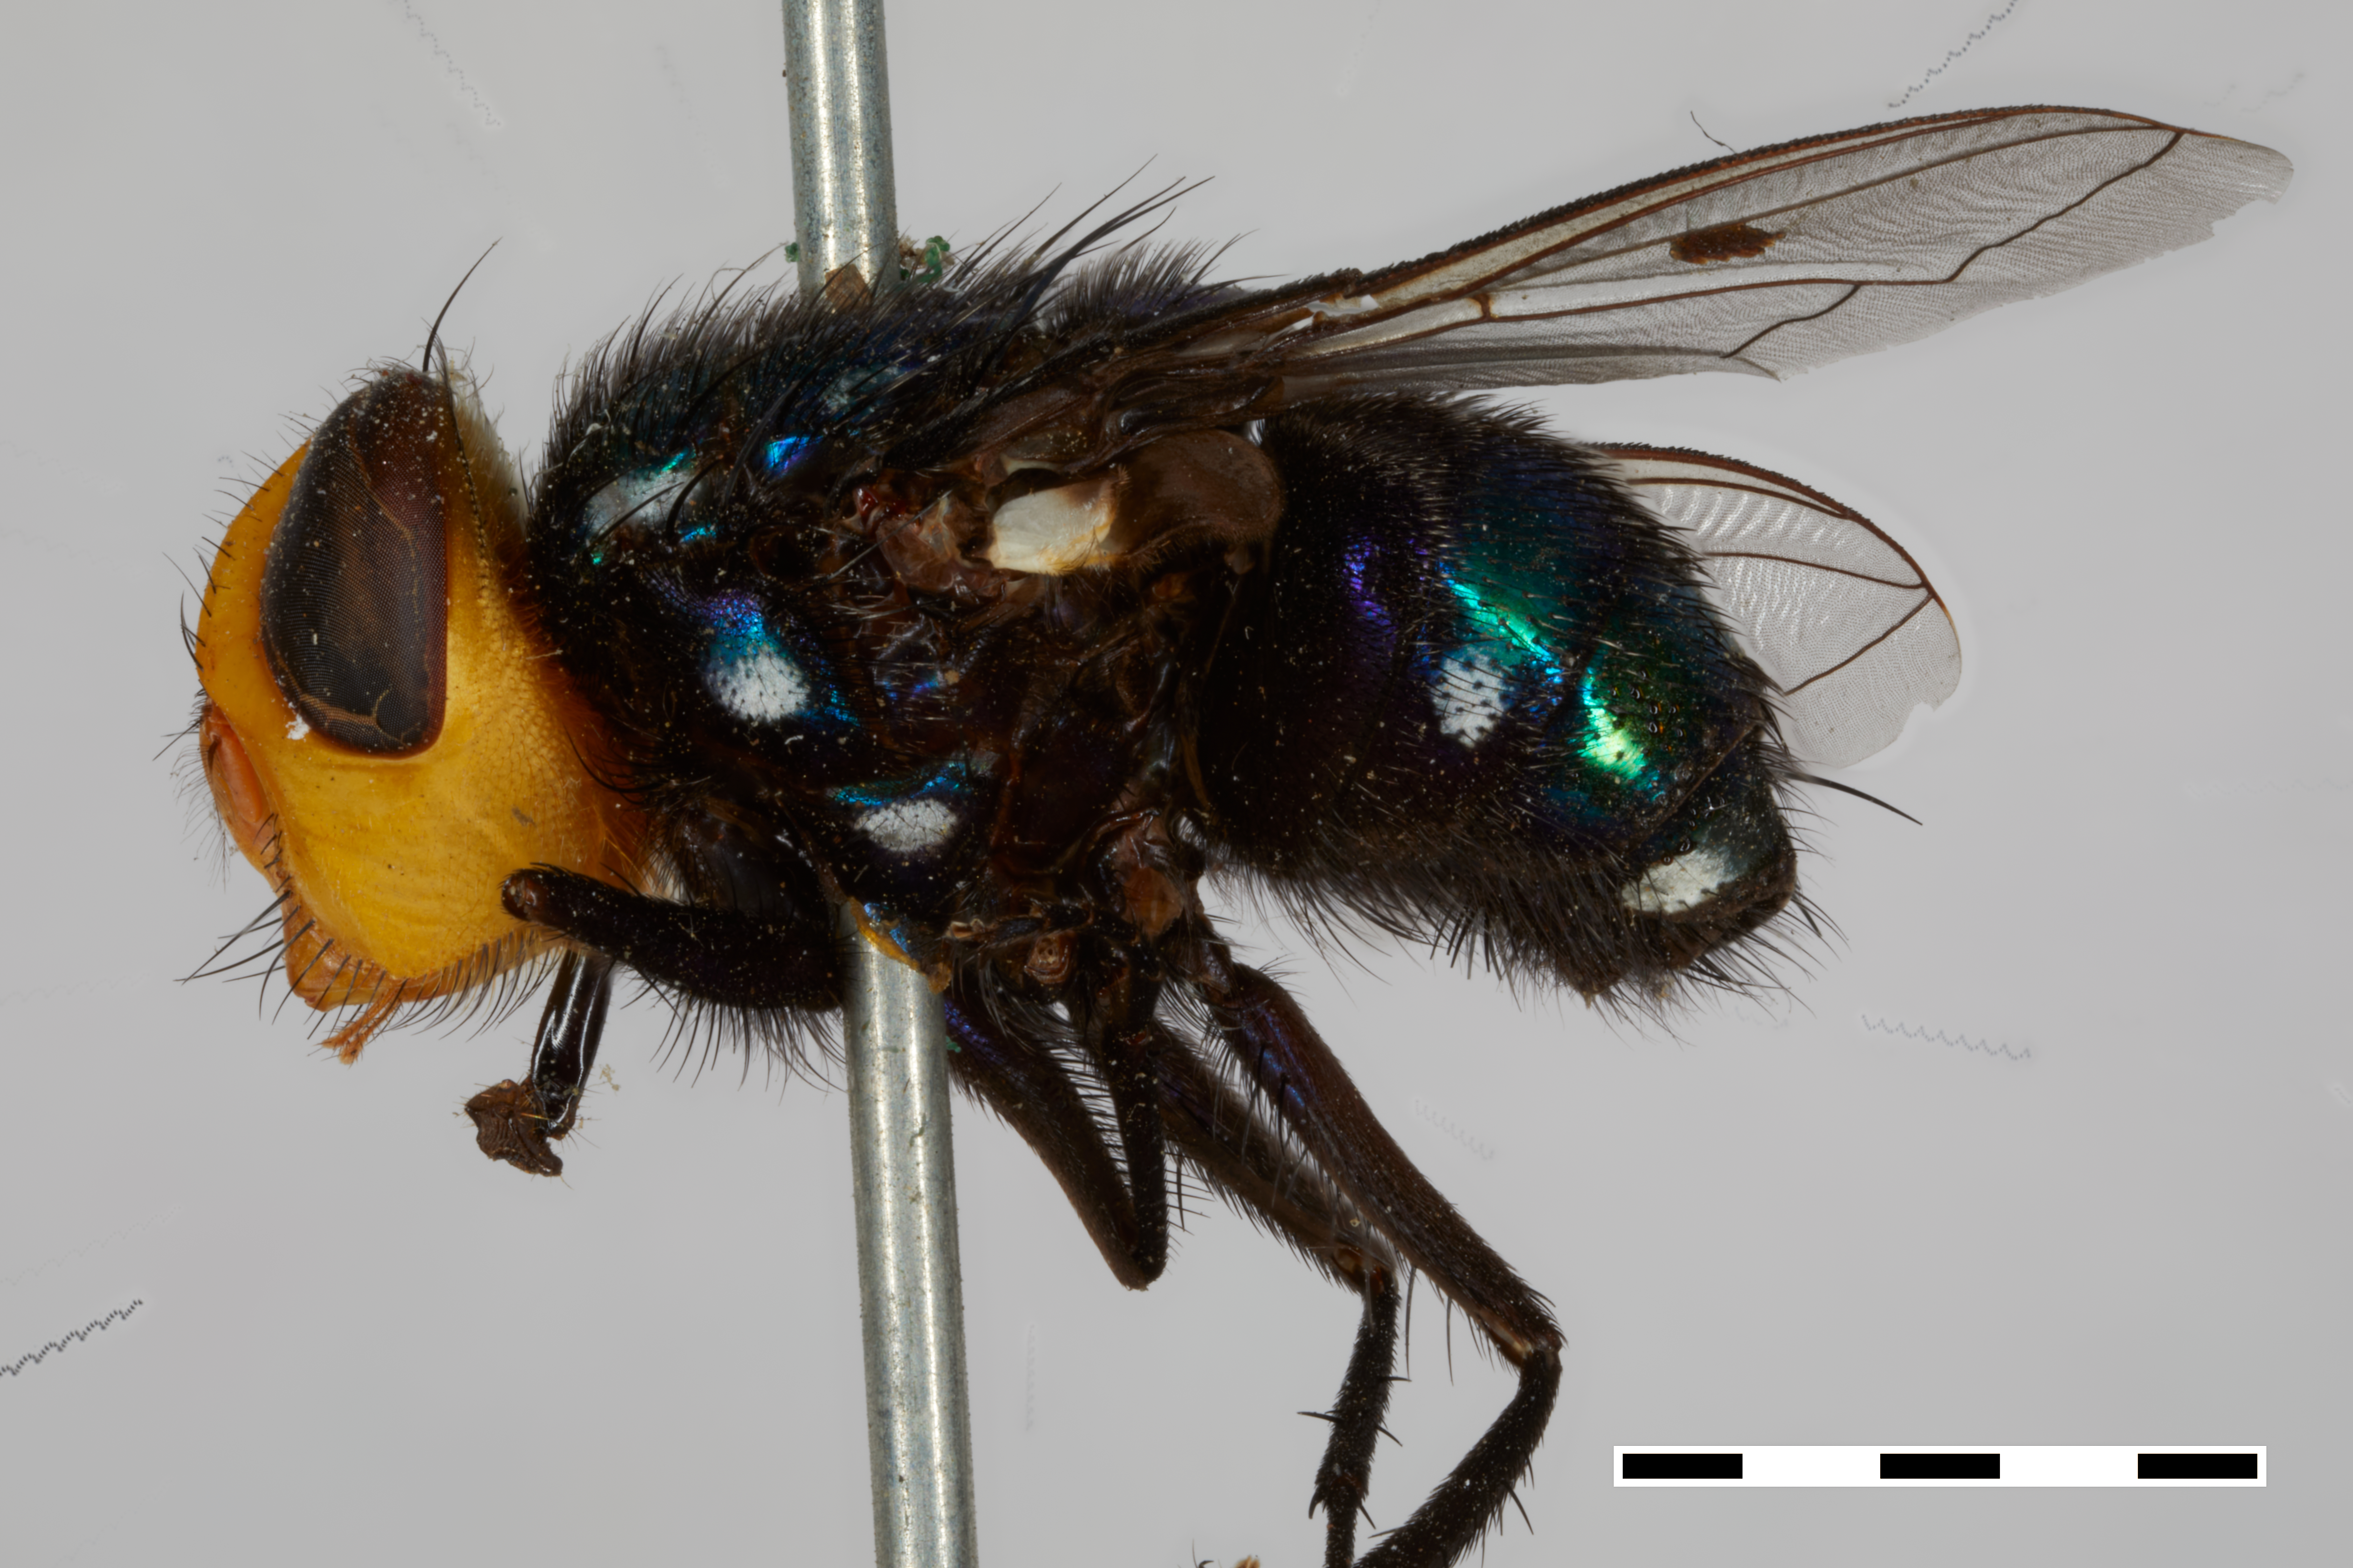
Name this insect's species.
Amenia dubitalis
